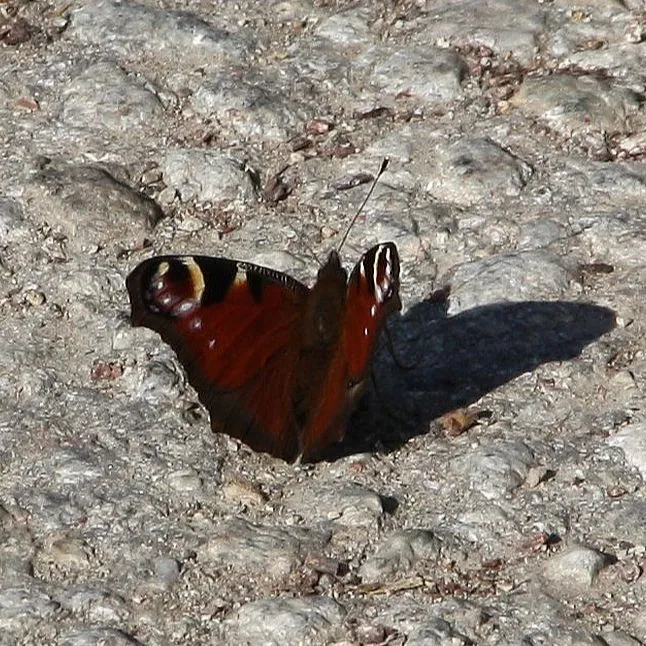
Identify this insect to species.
Aglais io
